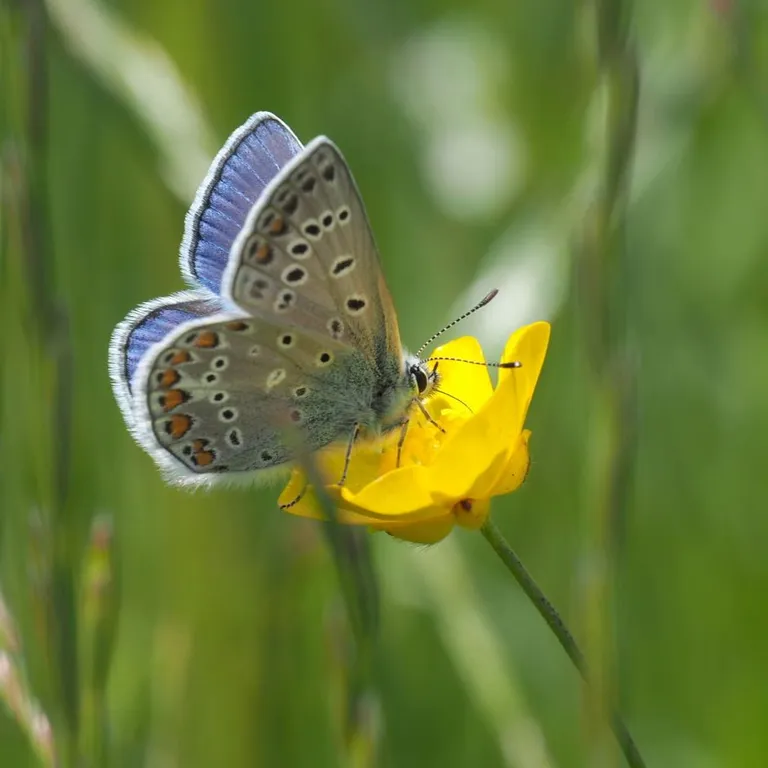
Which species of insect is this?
Polyommatus icarus
